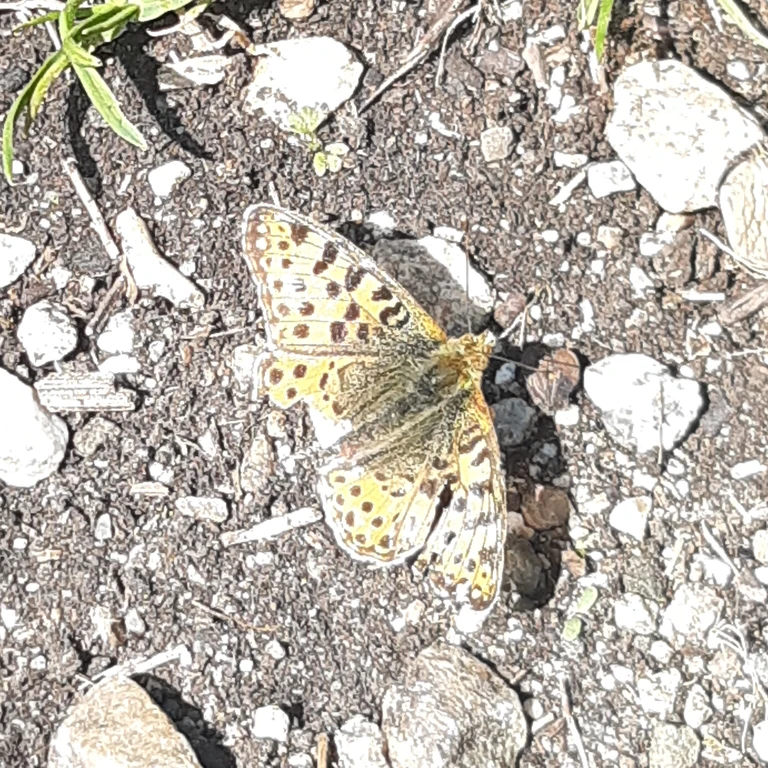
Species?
Issoria lathonia
